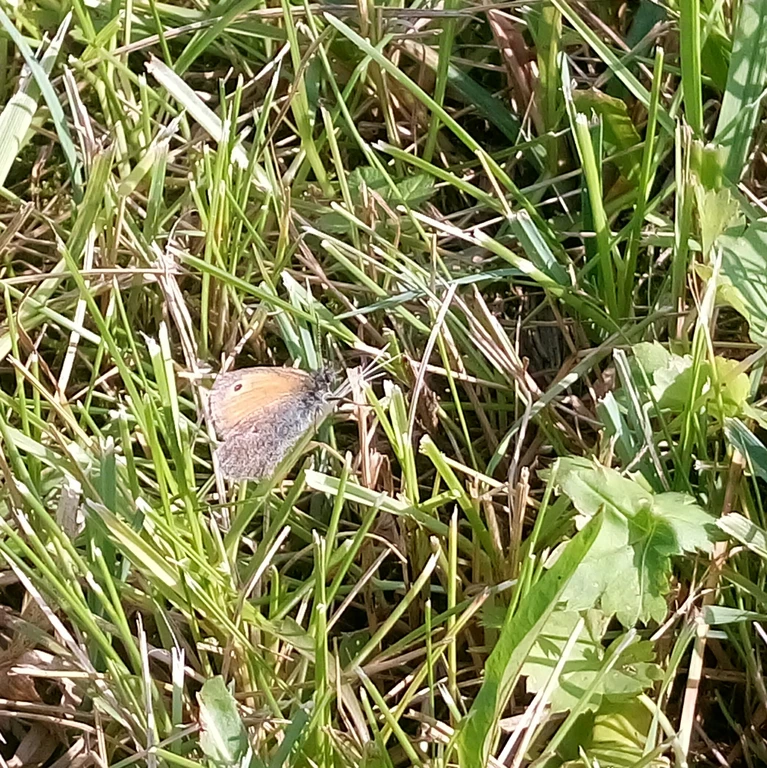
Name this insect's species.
Coenonympha pamphilus
